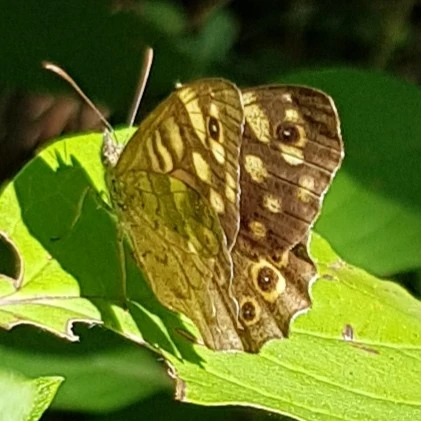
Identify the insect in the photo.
Pararge aegeria
